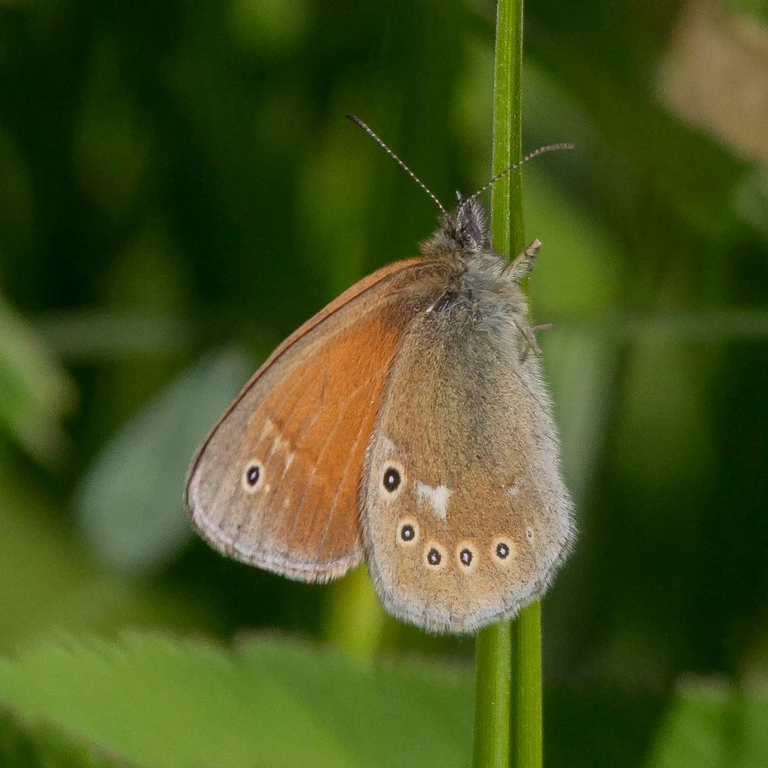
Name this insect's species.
Coenonympha tullia
